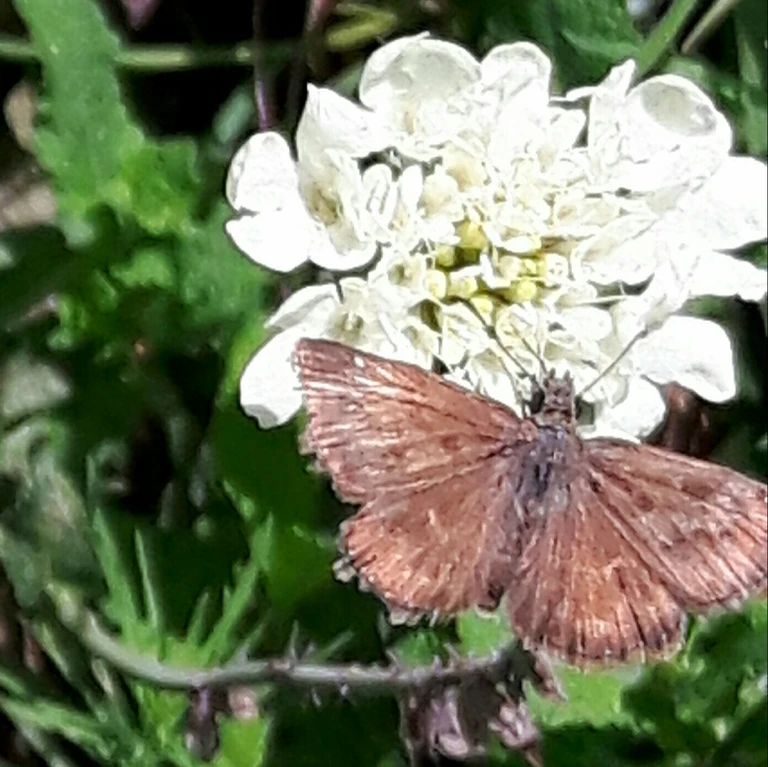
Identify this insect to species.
Erynnis tages
